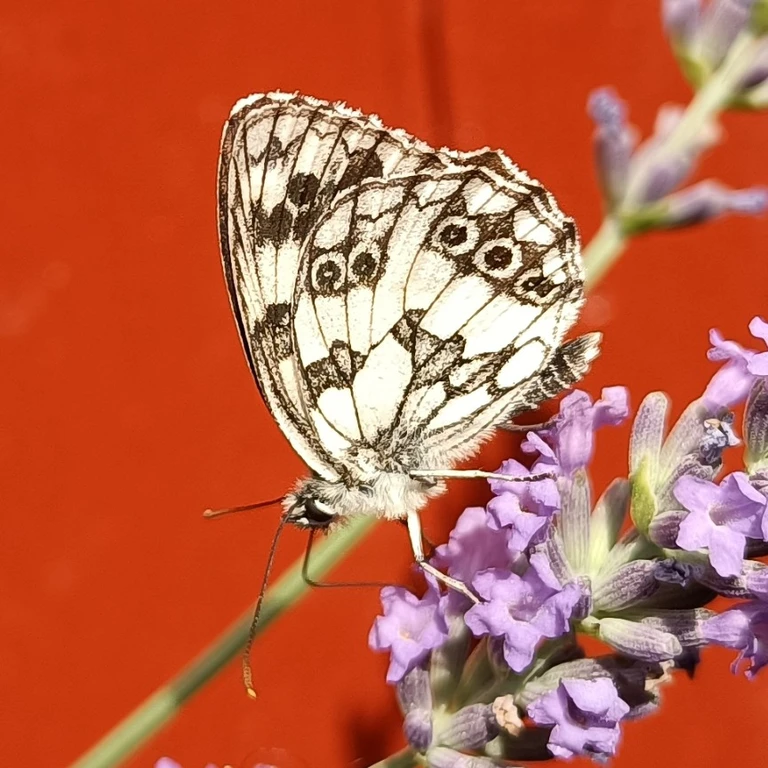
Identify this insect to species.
Melanargia galathea
